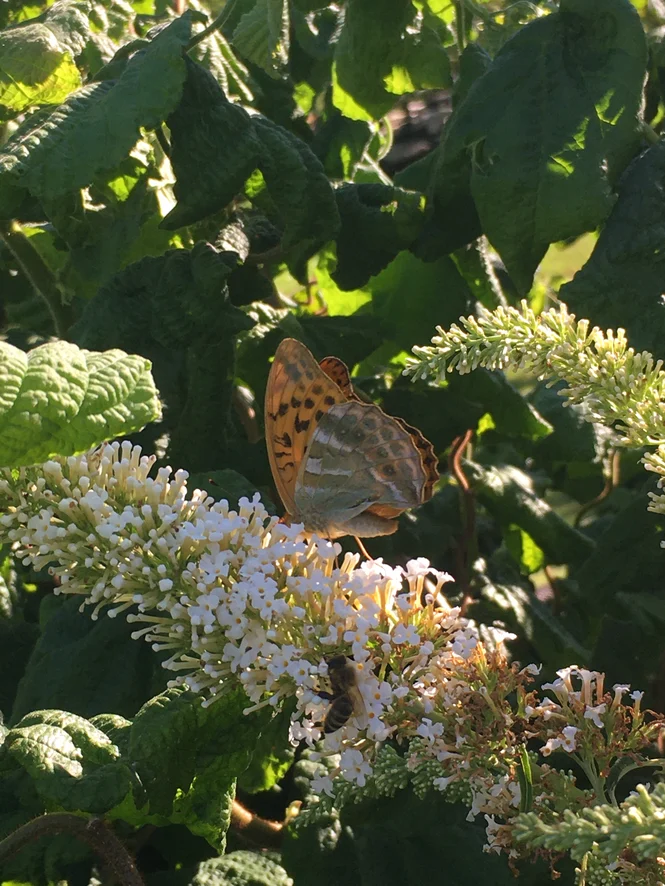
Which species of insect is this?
Argynnis paphia
